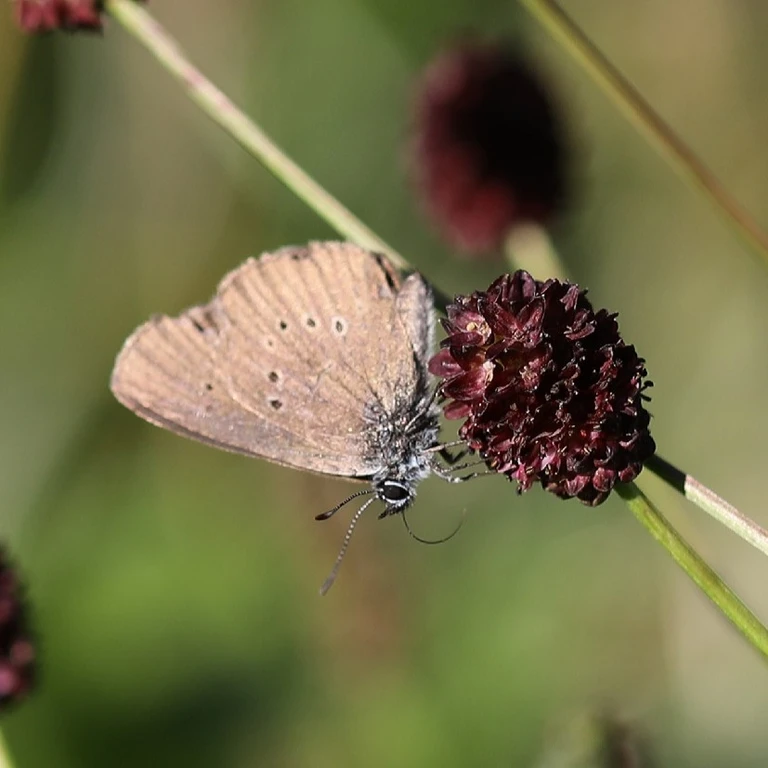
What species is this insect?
Phengaris nausithous (also Maculinea nausithous)
